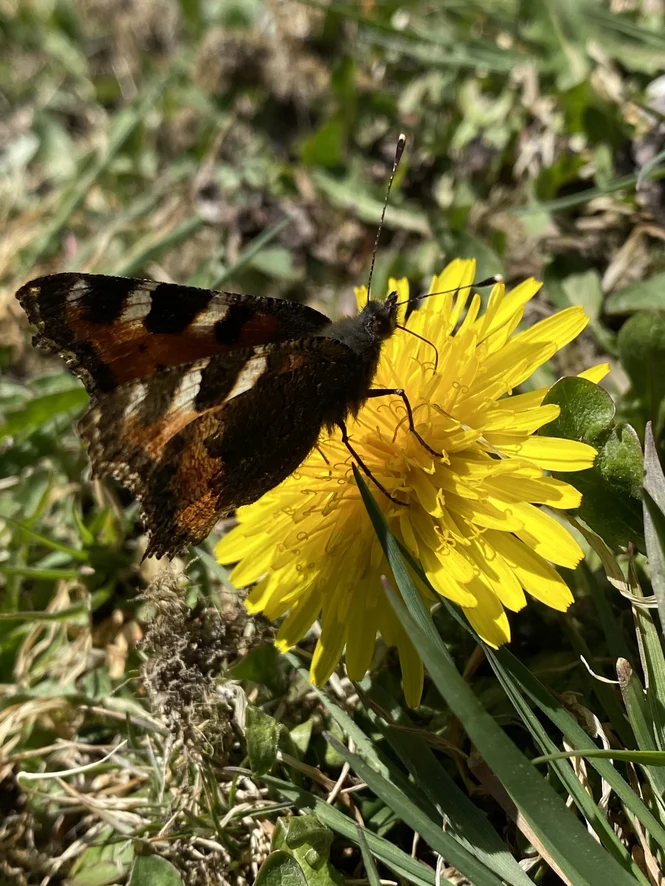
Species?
Aglais urticae
